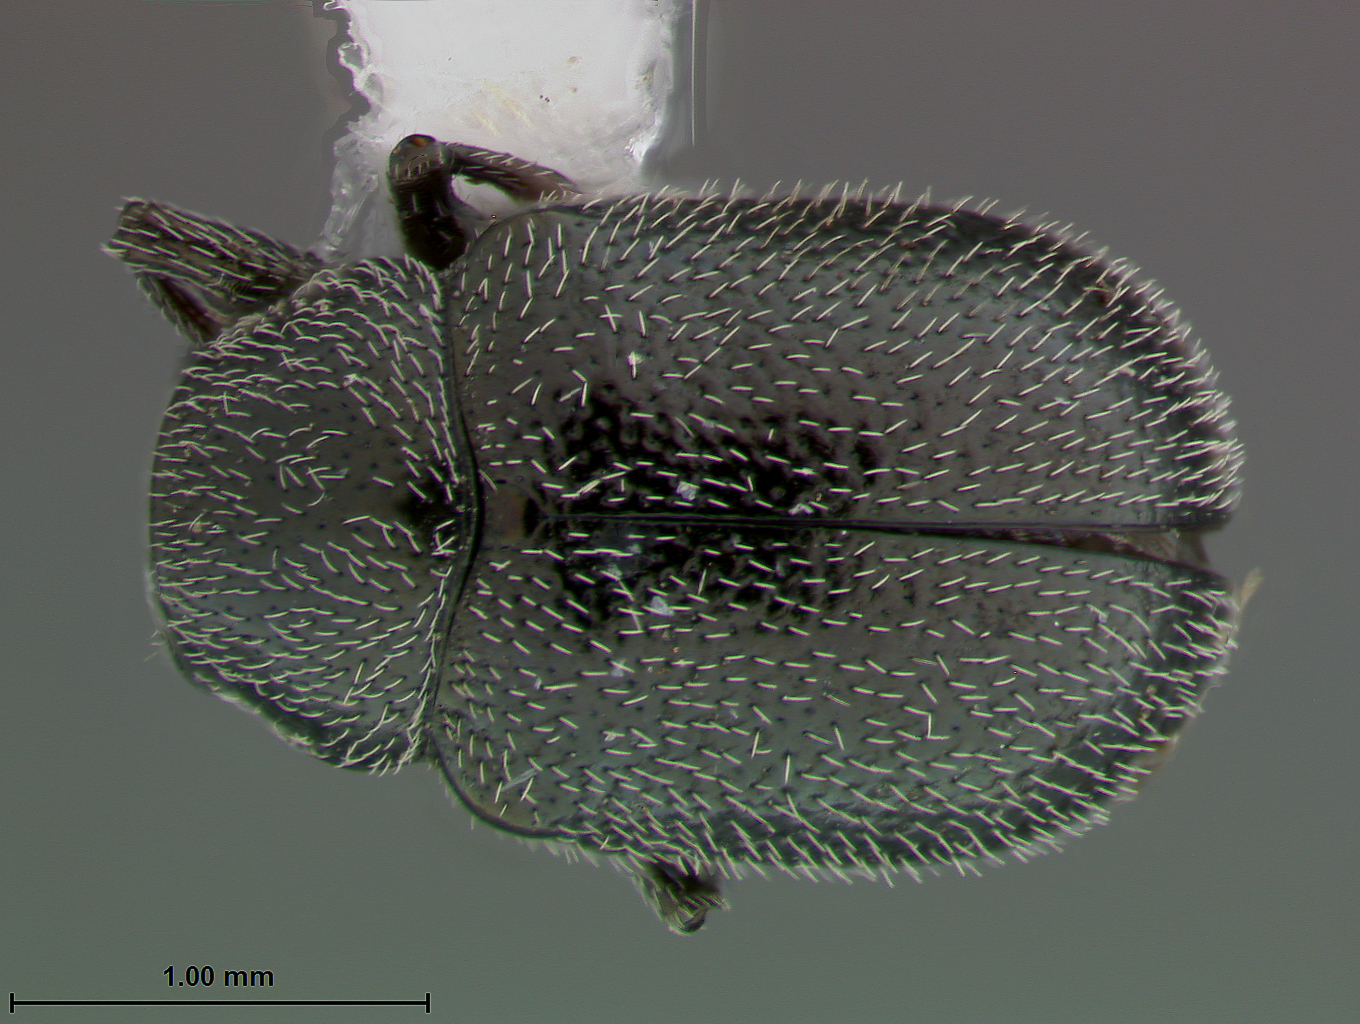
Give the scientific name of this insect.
Chalcosicya setosella
